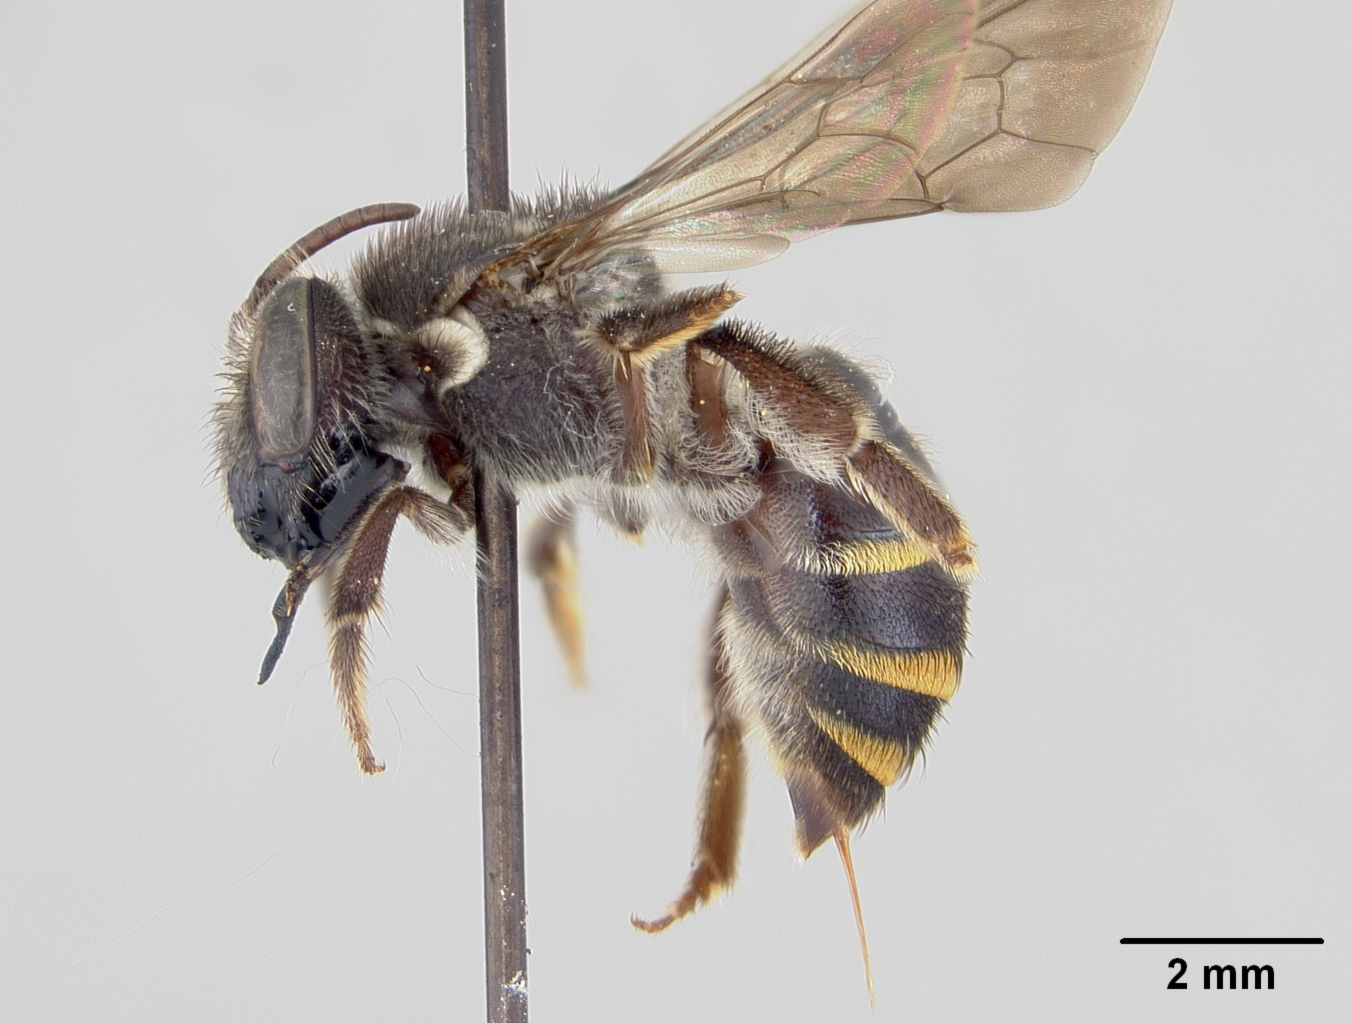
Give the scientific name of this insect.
Nomia wilmattae
